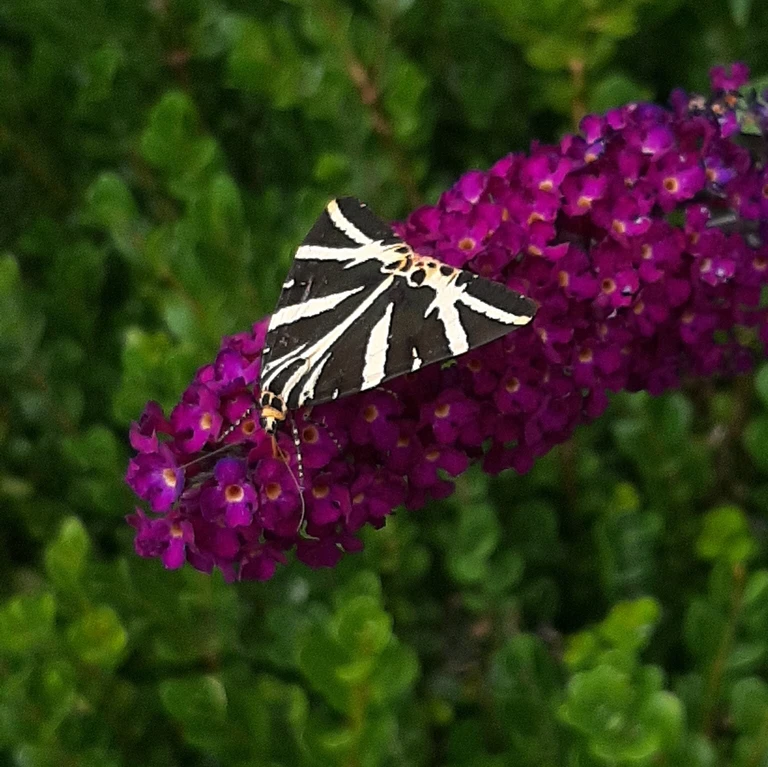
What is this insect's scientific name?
Euplagia quadripunctaria
